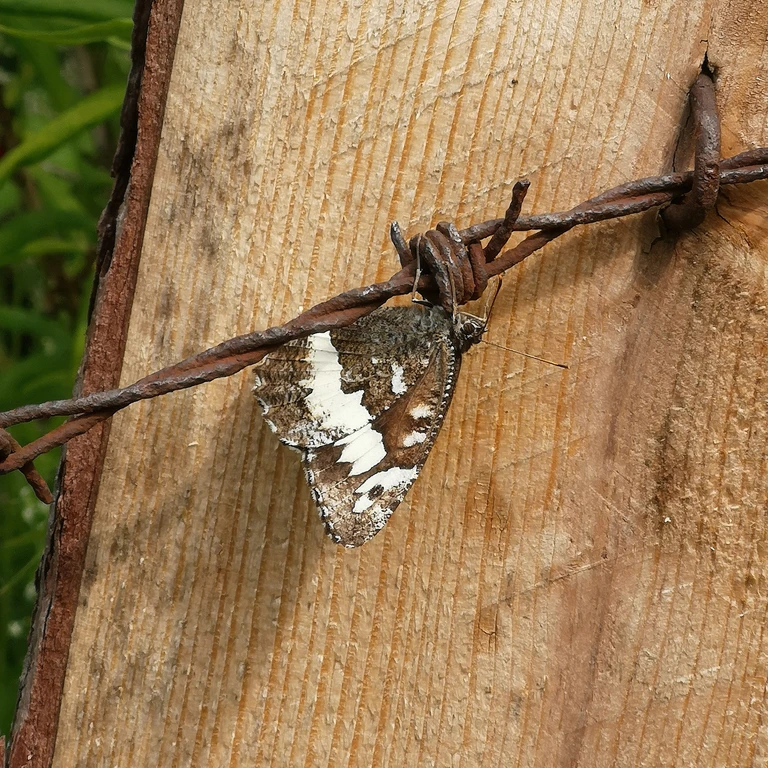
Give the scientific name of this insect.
Brintesia circe
